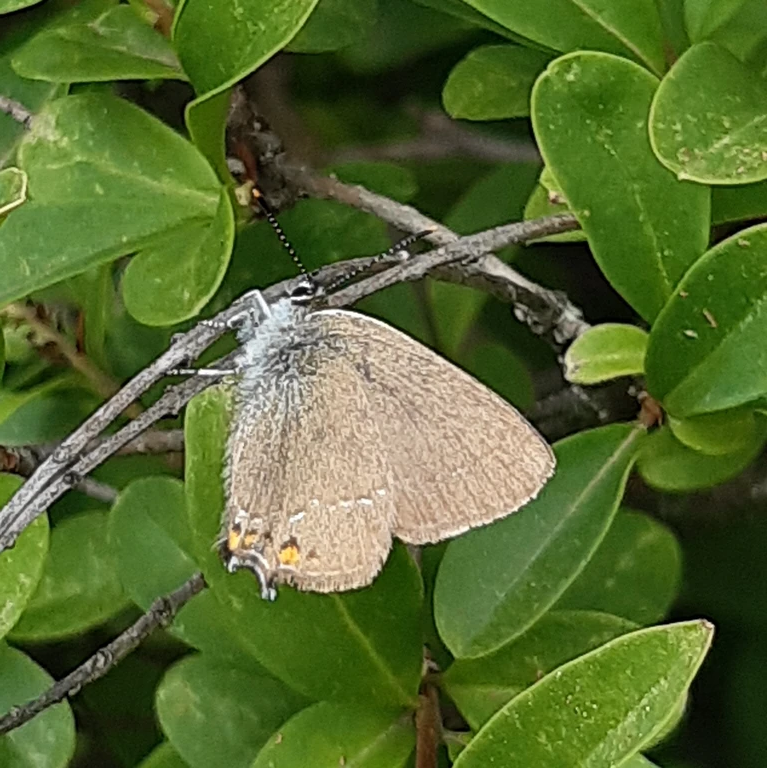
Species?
Satyrium acaciae (also Strymon acaciae)
